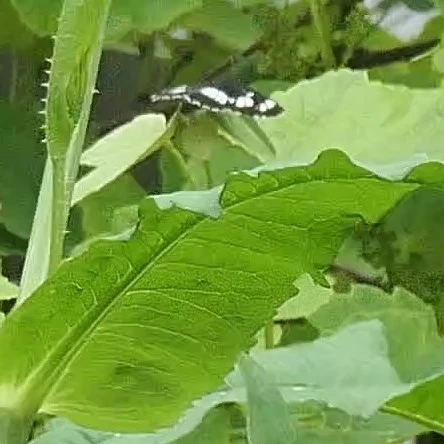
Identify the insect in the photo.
Neptis rivularis
